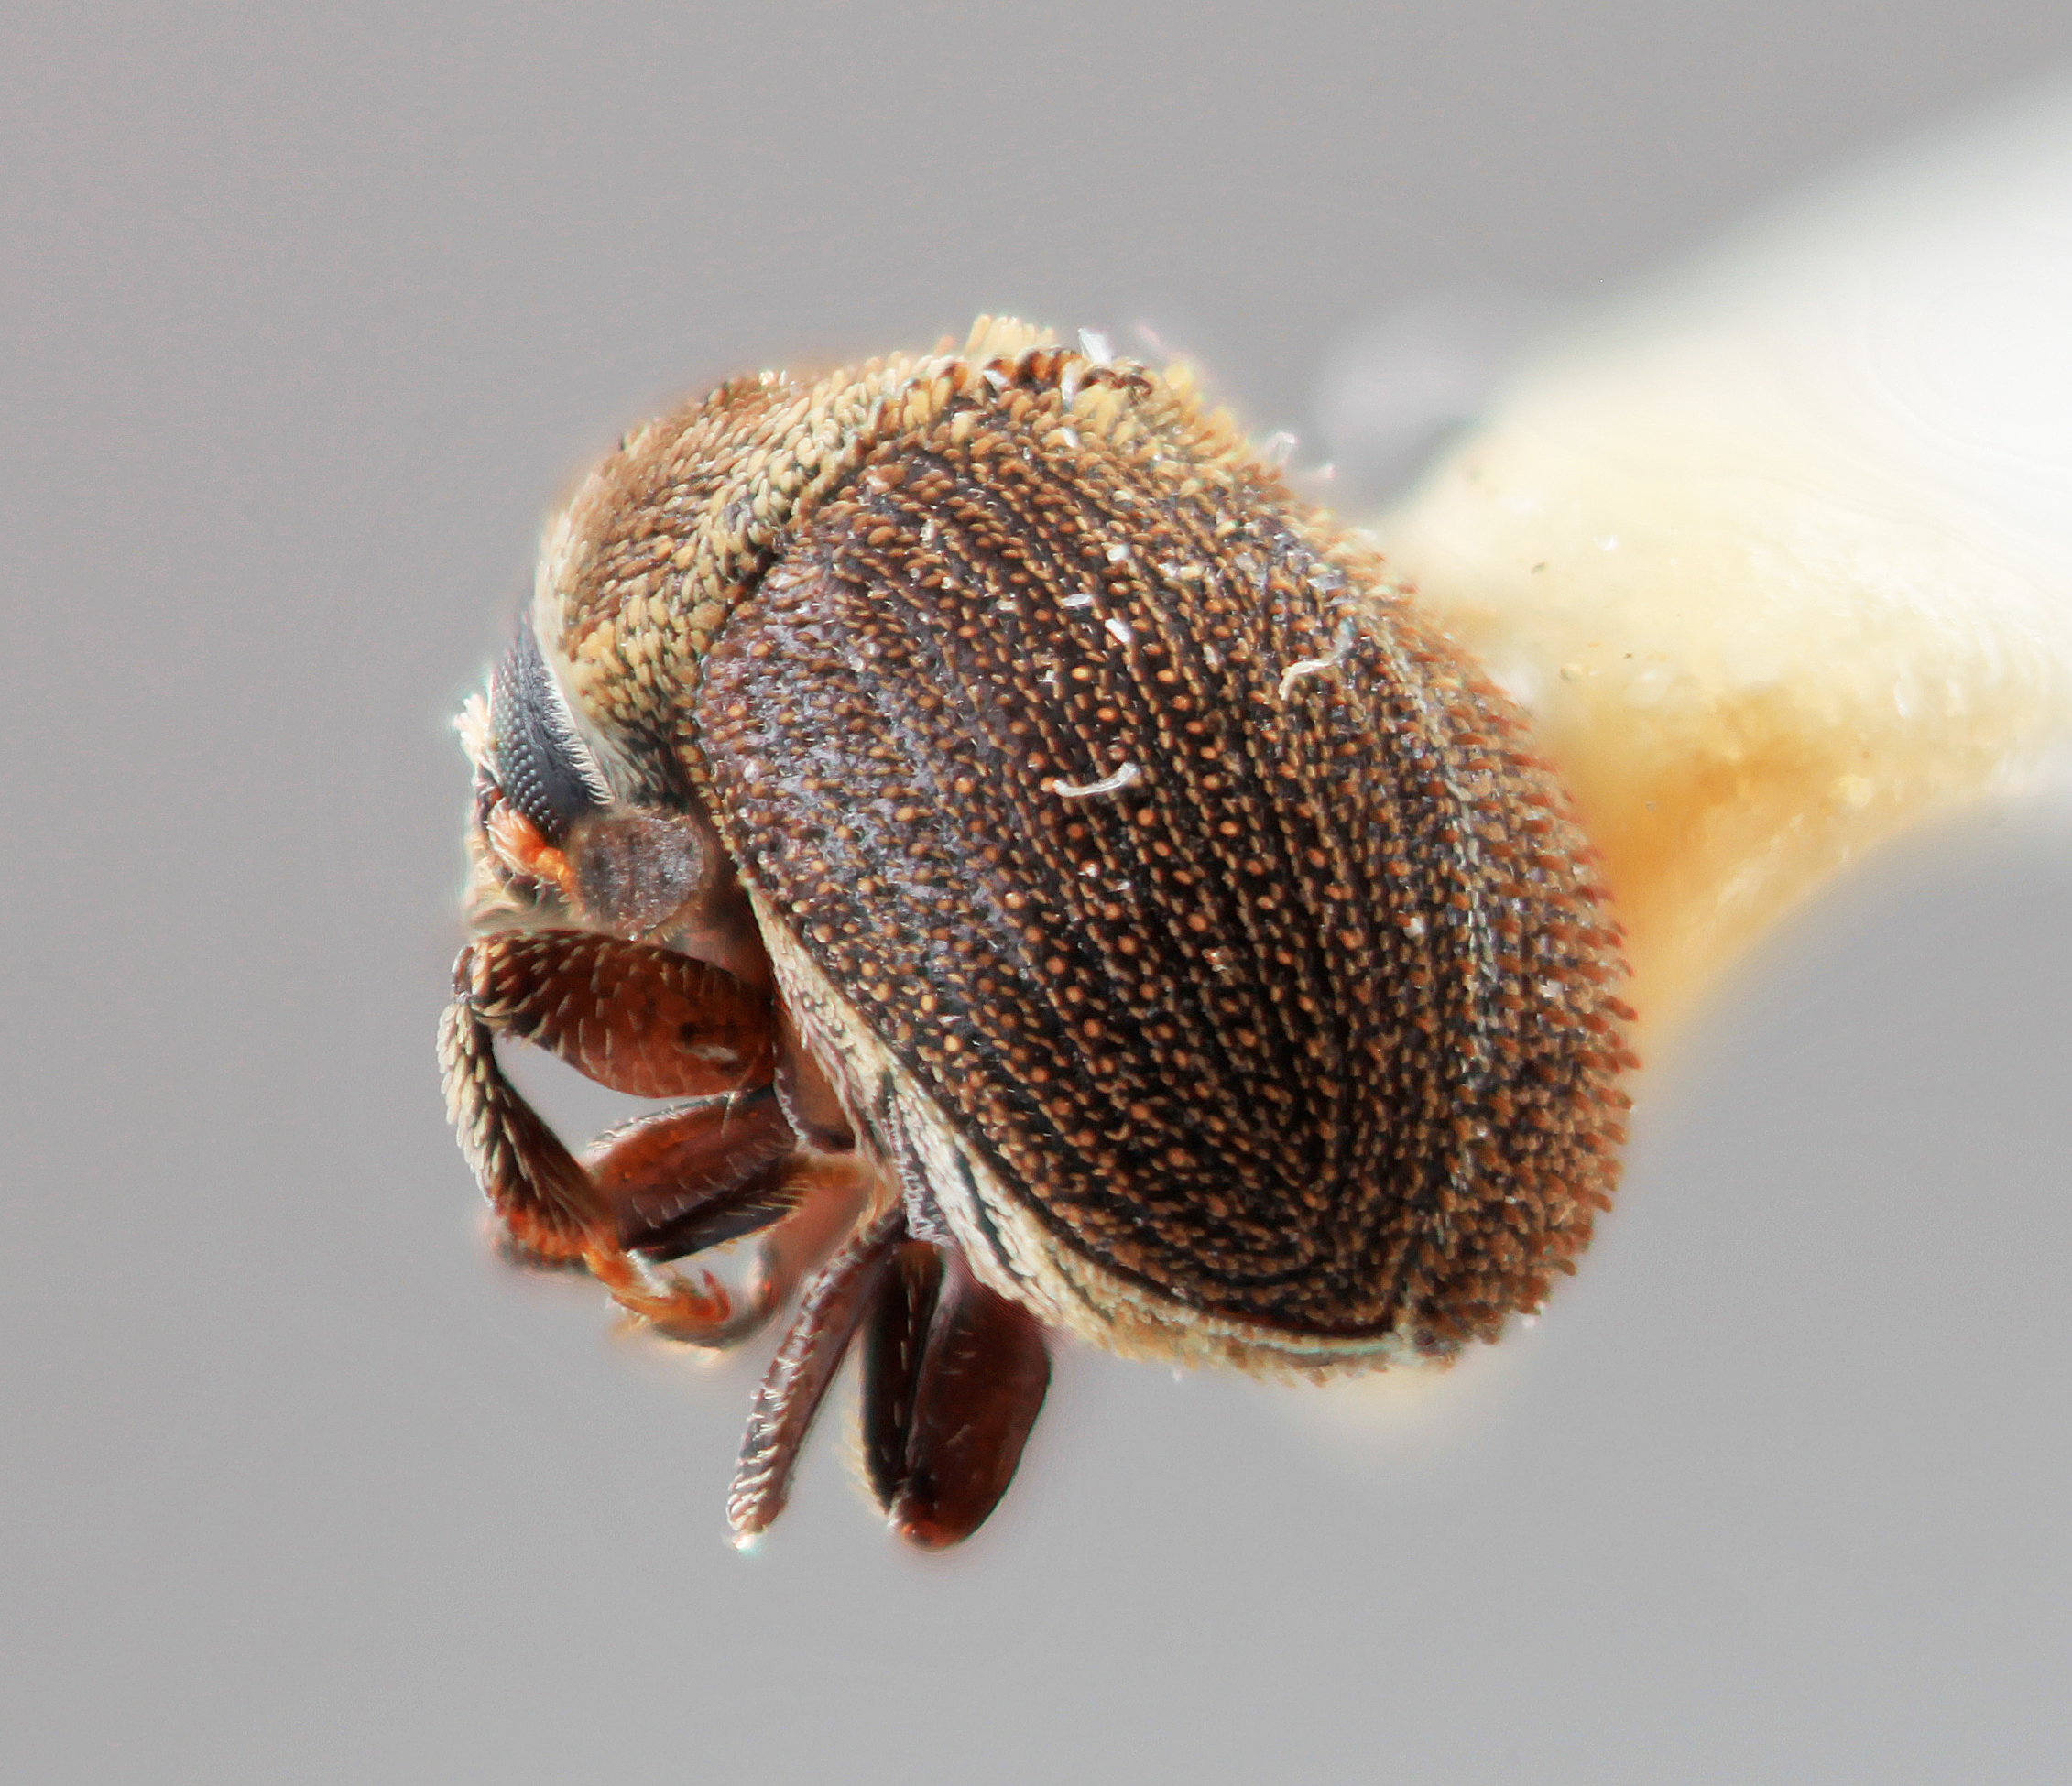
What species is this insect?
Chaetophloeus phorodendri
